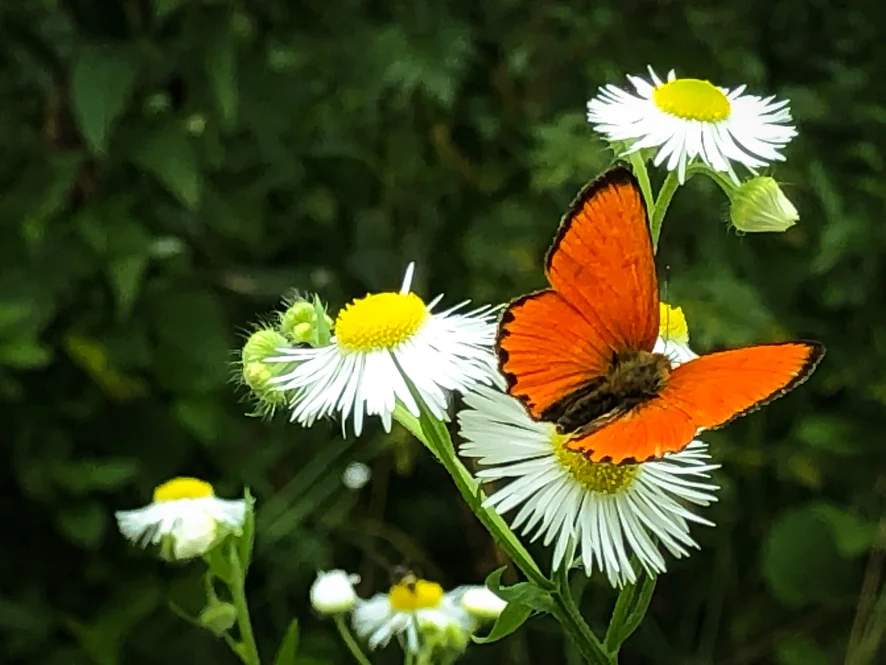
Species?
Lycaena virgaureae
